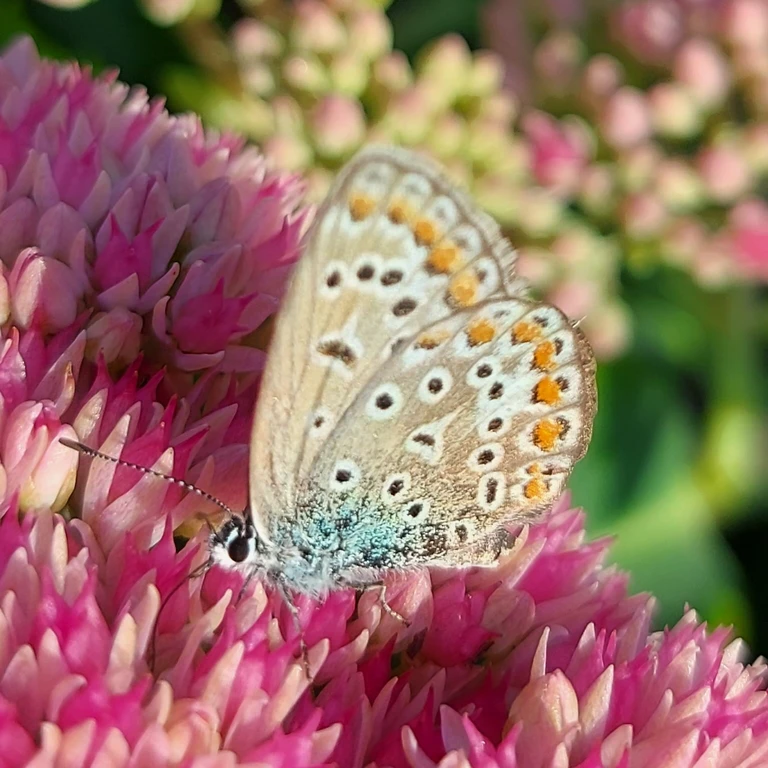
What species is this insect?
Polyommatus icarus
